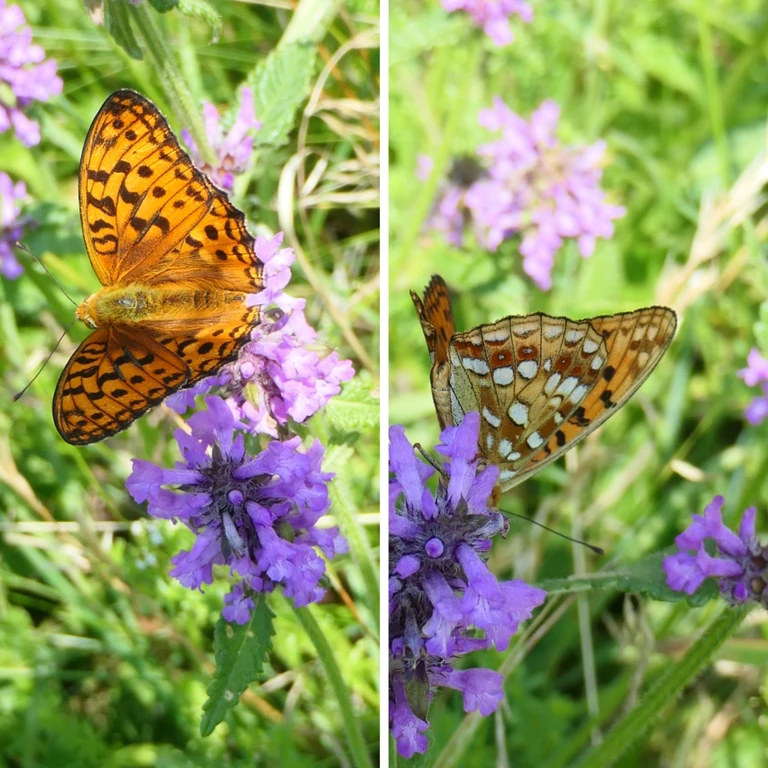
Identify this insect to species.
Fabriciana adippe
